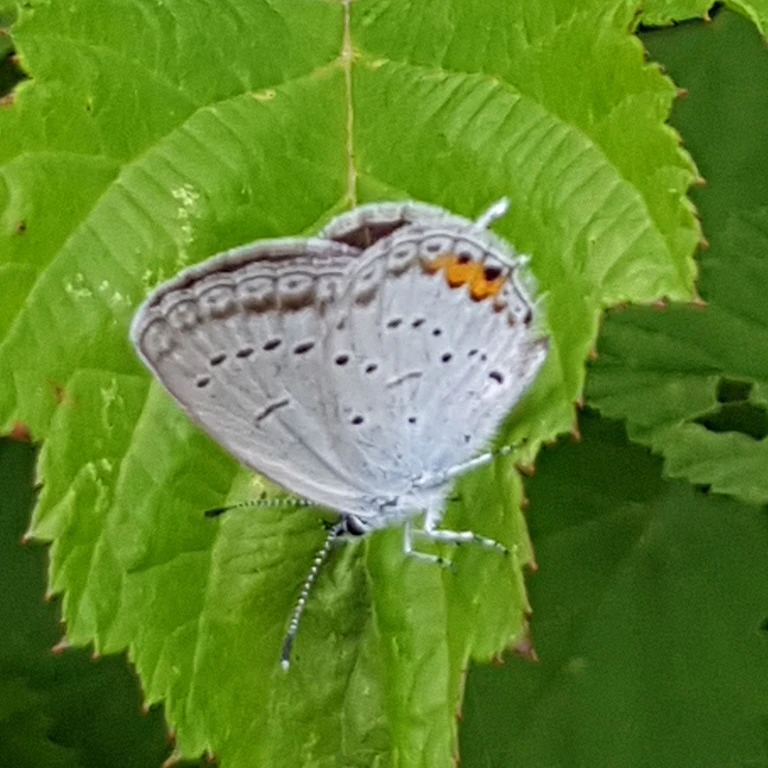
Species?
Cupido argiades (also Elkalyce argiades)
